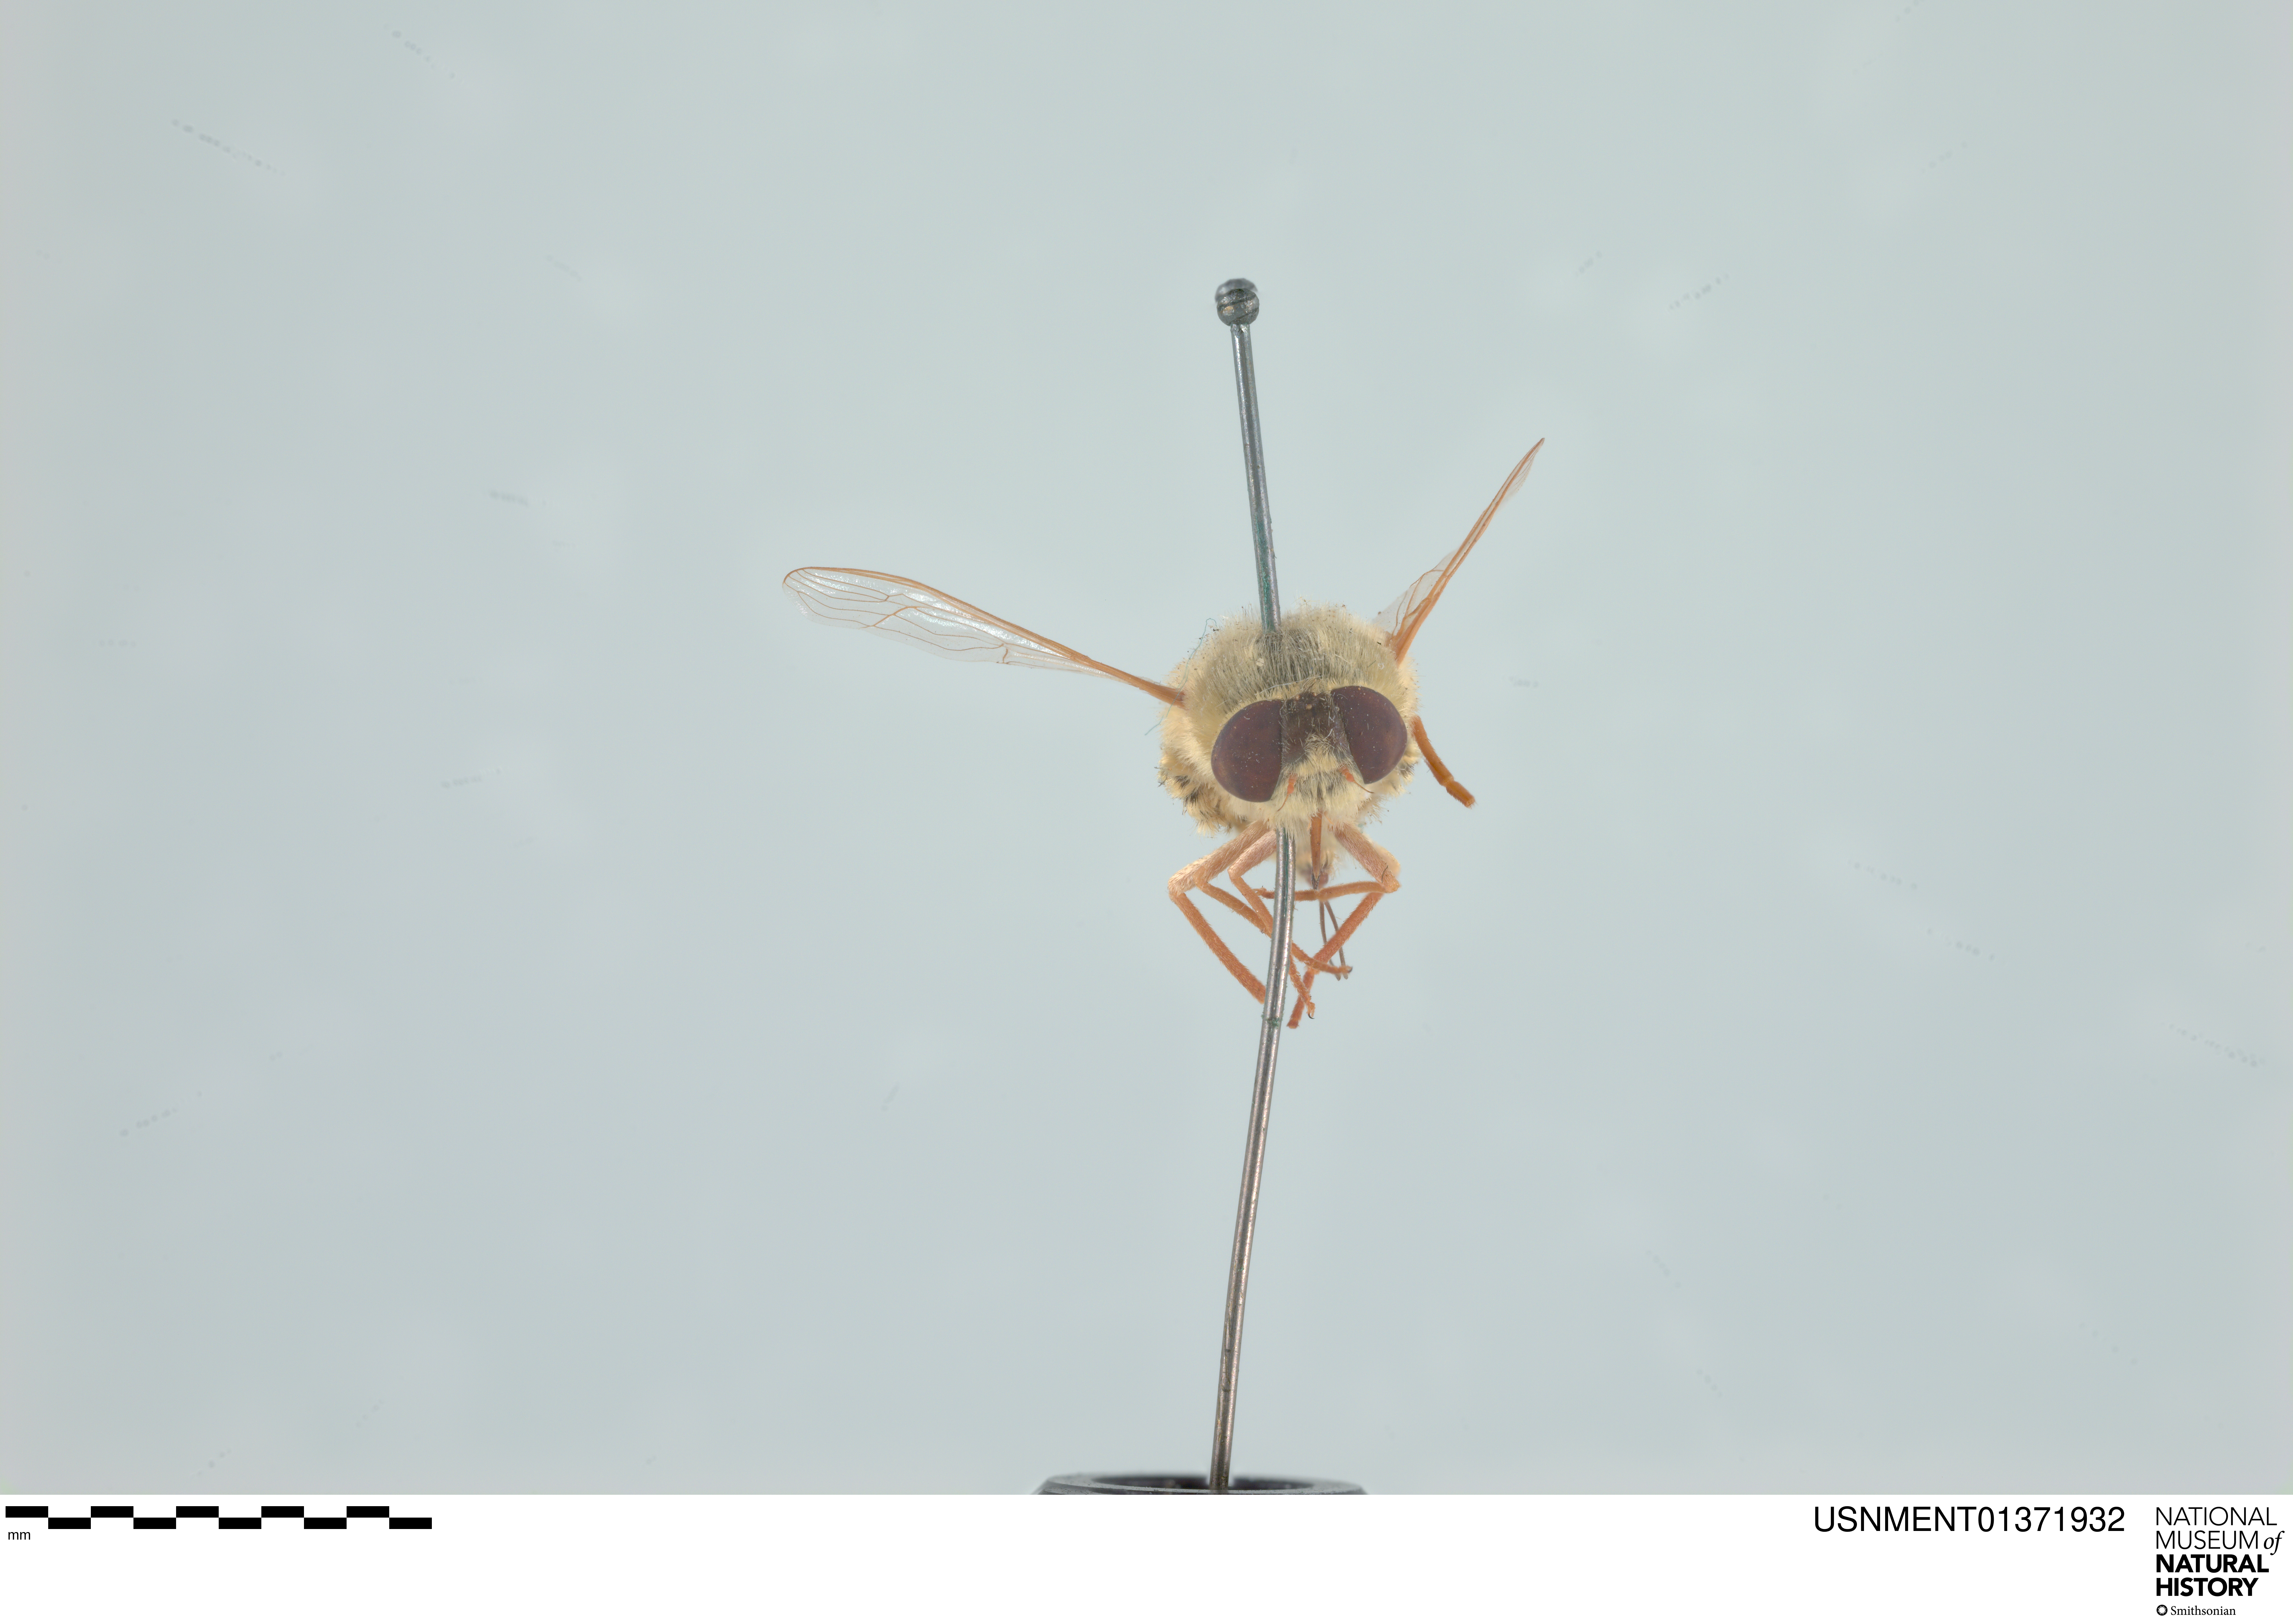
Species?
Neorhynchocephalus sackenii
